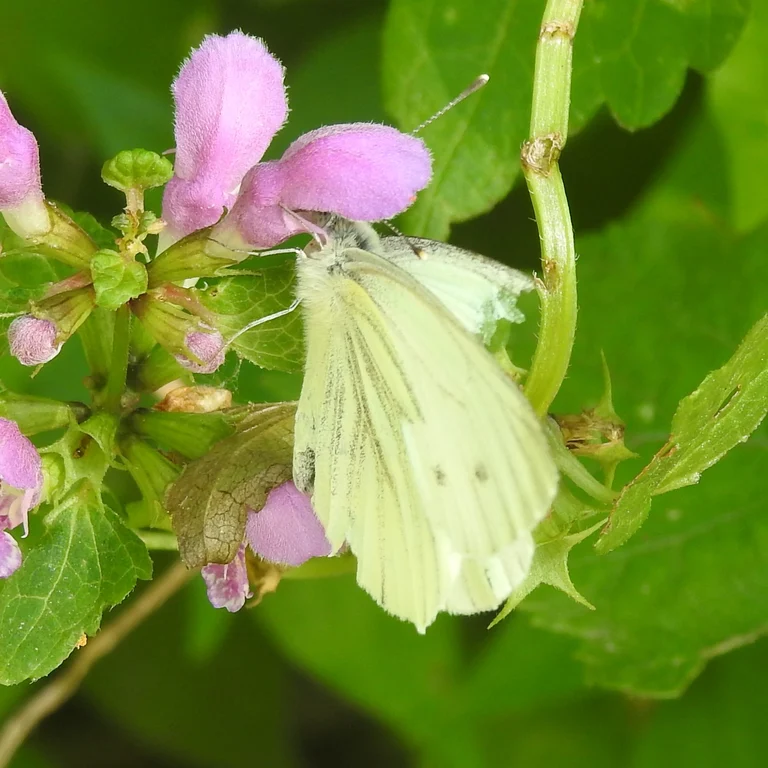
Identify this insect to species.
Pieris napi
